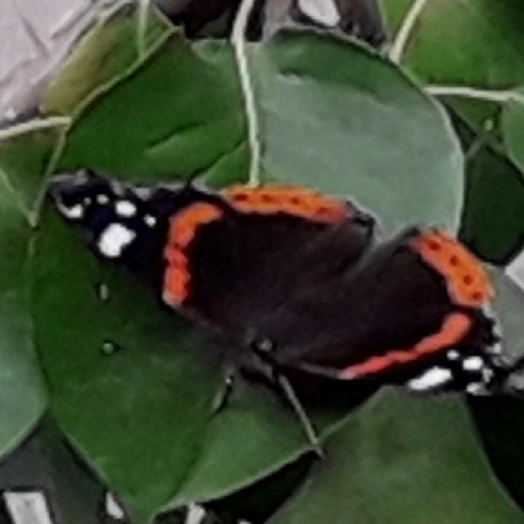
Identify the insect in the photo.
Vanessa atalanta
